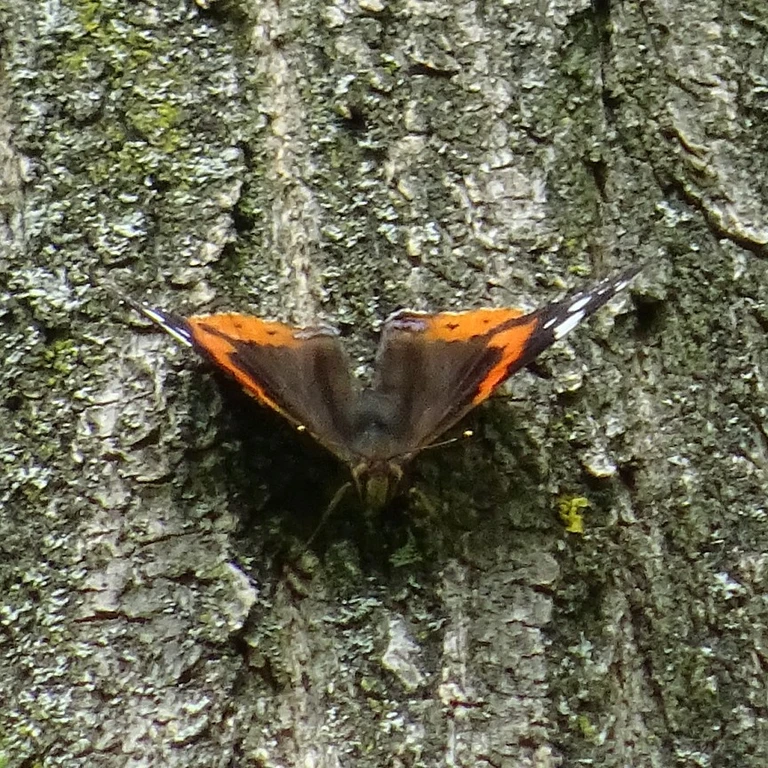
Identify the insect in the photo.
Vanessa atalanta
